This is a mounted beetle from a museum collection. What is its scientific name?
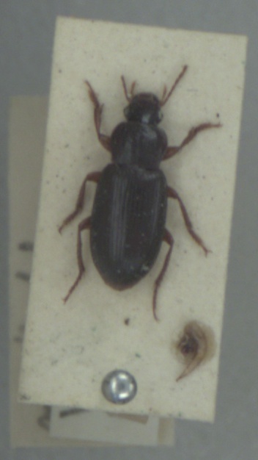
Ophonus melletii
